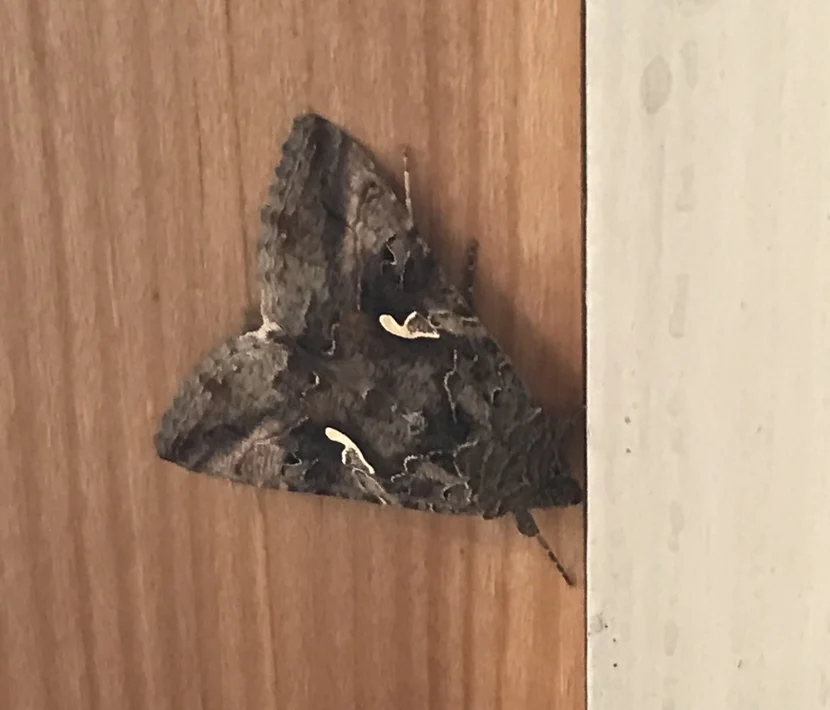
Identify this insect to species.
Autographa gamma
